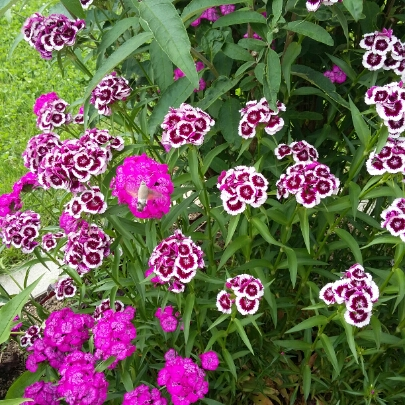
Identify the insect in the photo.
Macroglossum stellatarum
